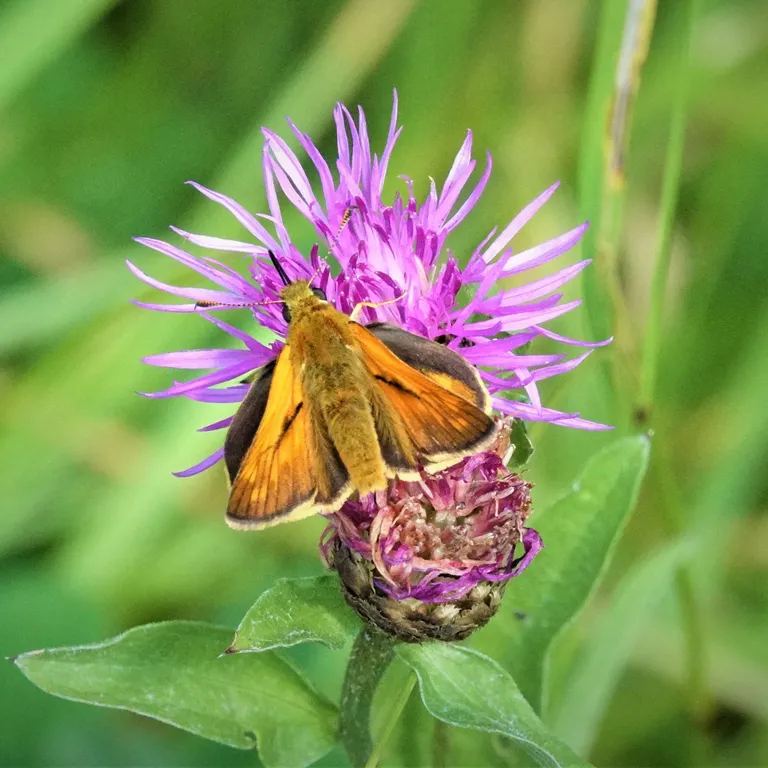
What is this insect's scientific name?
Ochlodes sylvanus (also Ochlodes venata)
